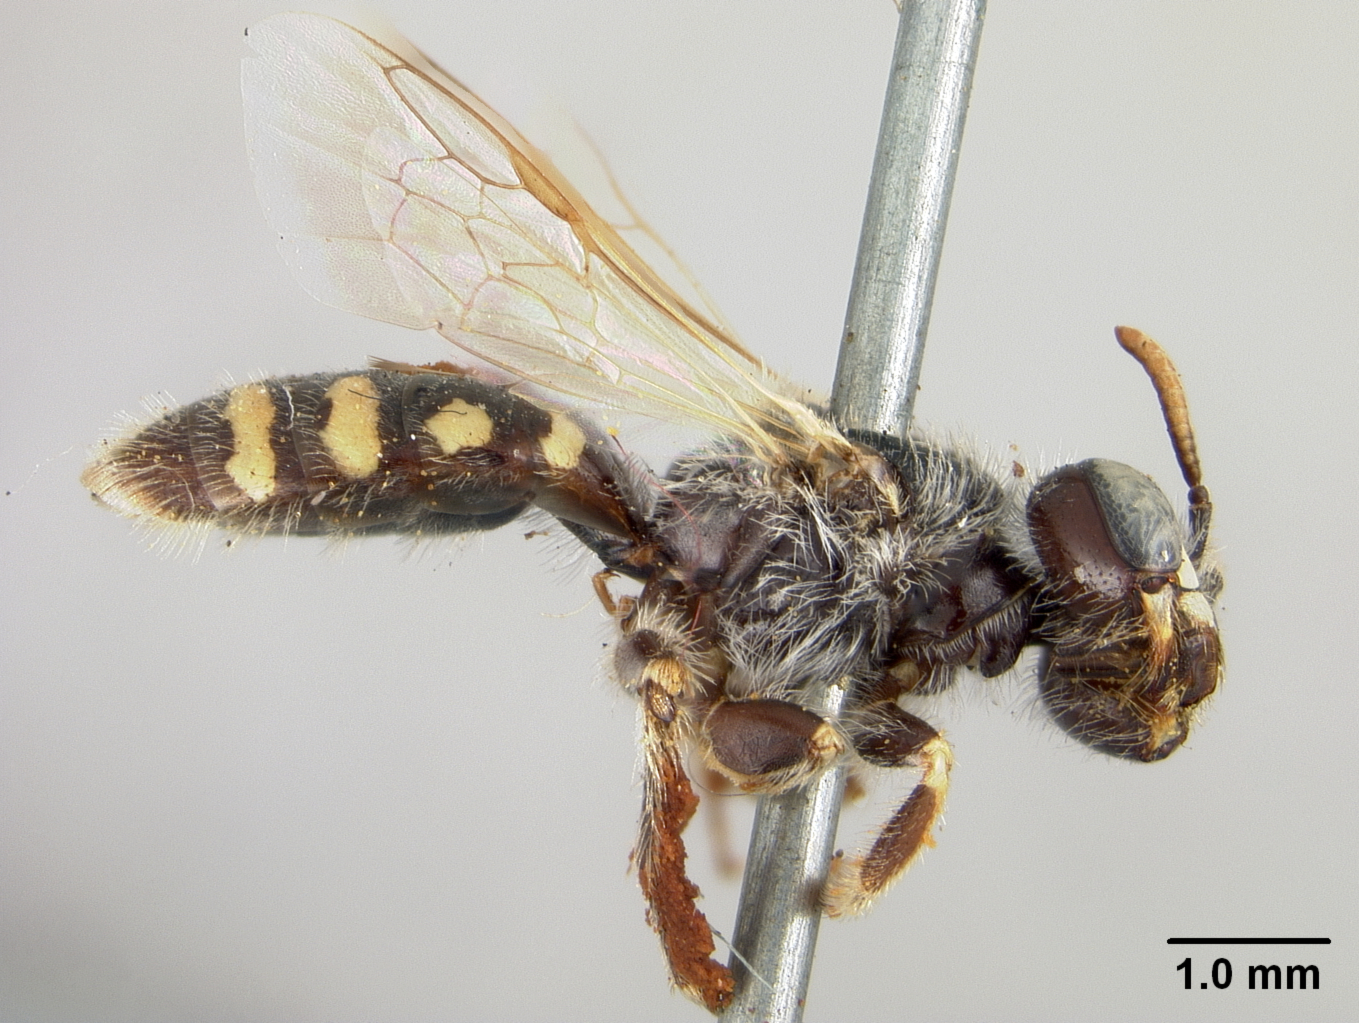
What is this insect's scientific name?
Calliopsis australior
